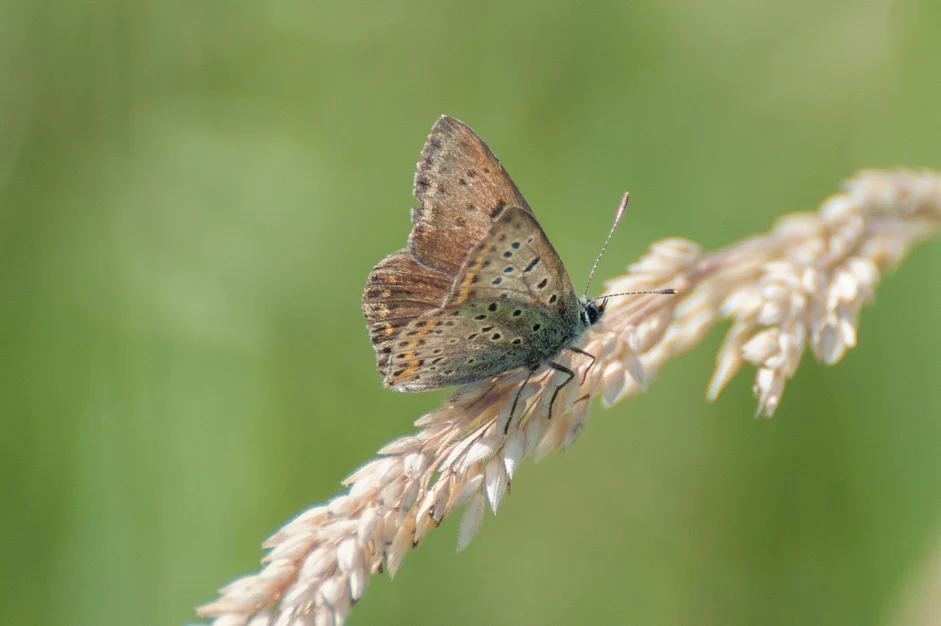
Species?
Lycaena tityrus (also Loweia tityrus)
